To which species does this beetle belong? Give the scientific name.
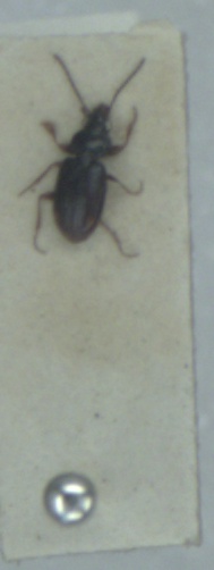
Bembidion guttula
